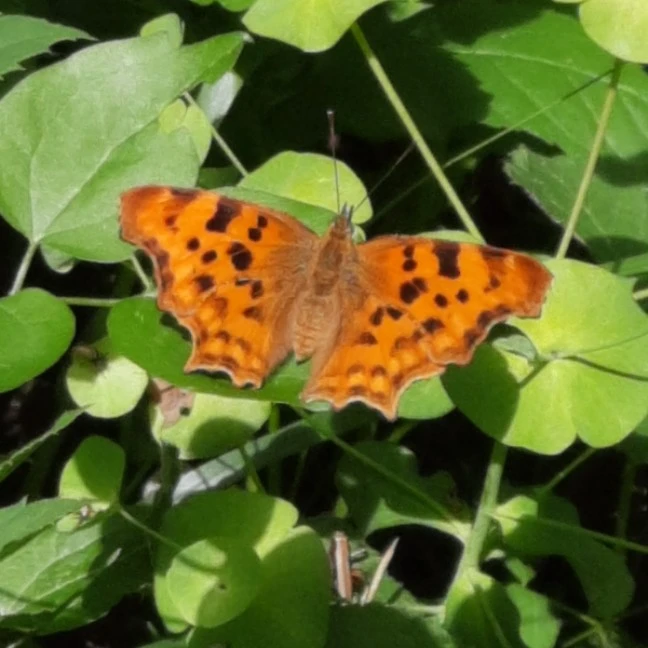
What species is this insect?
Polygonia c-album
